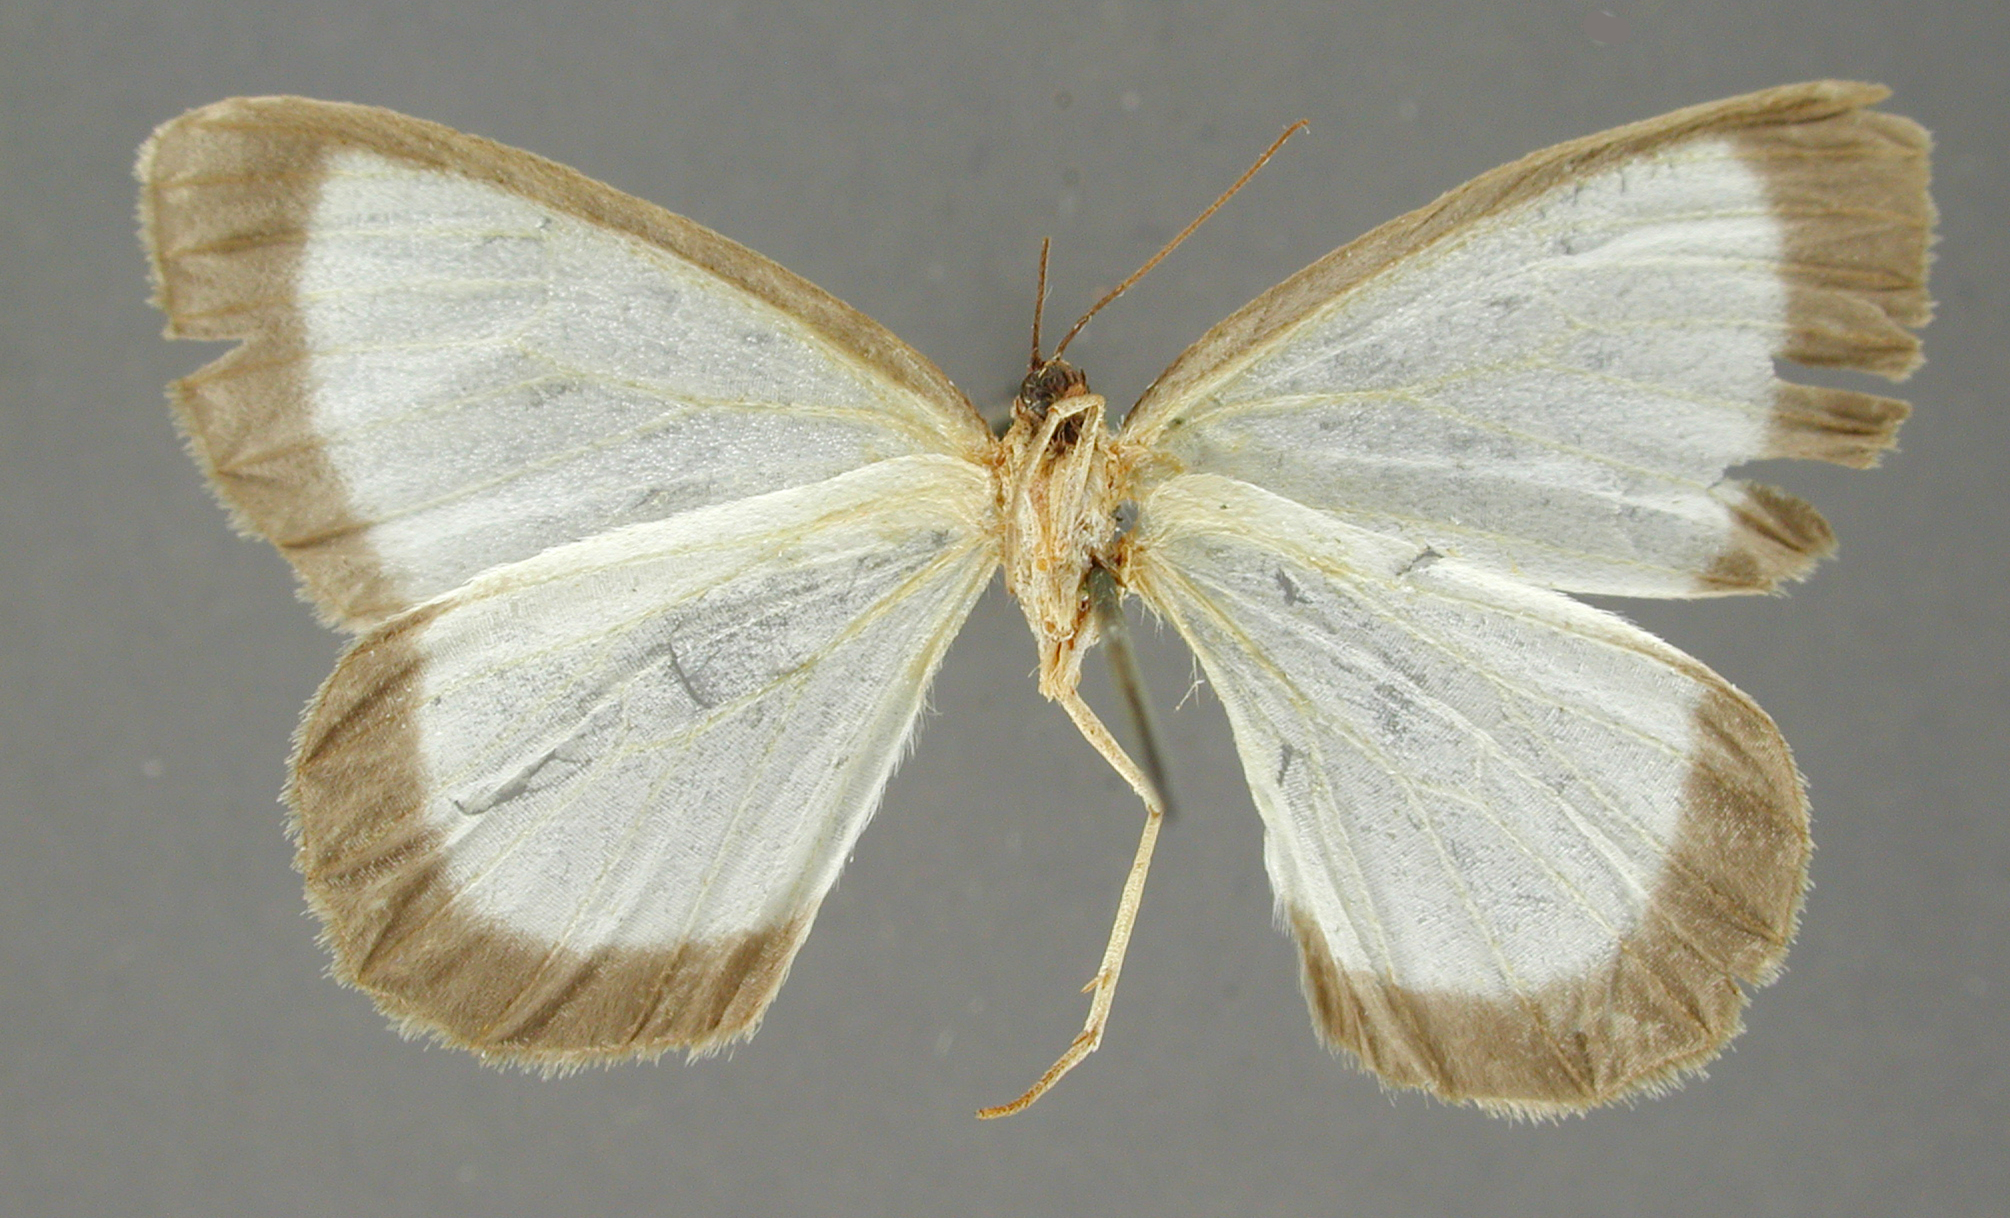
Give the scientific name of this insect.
Bombycodes lino
